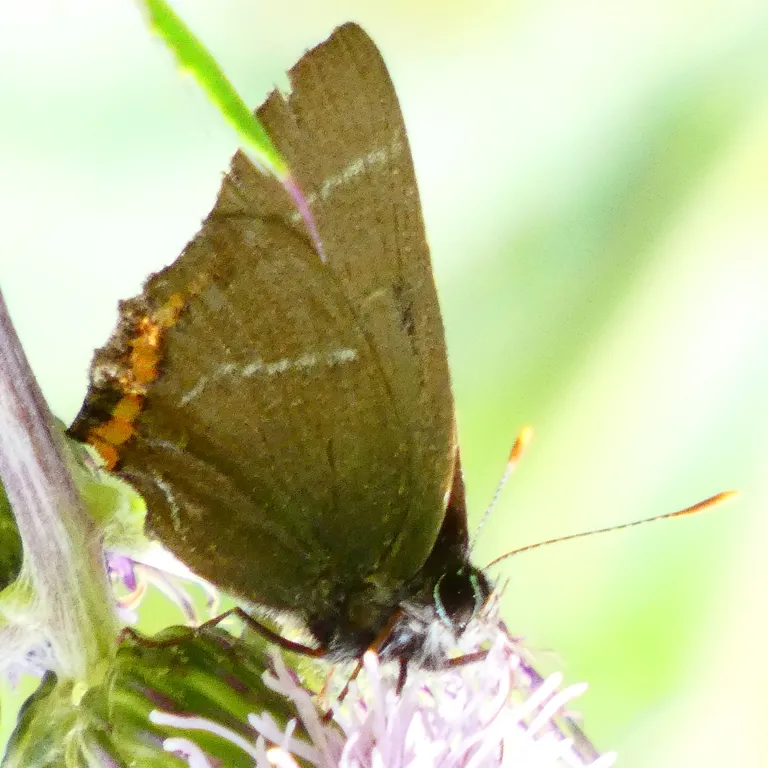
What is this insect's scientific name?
Satyrium w-album
